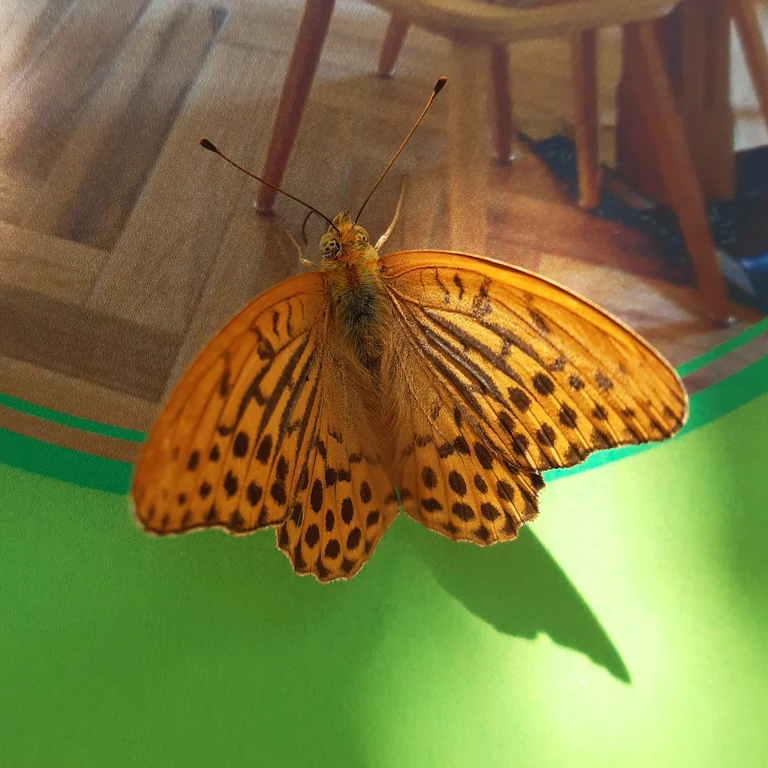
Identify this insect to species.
Argynnis paphia
